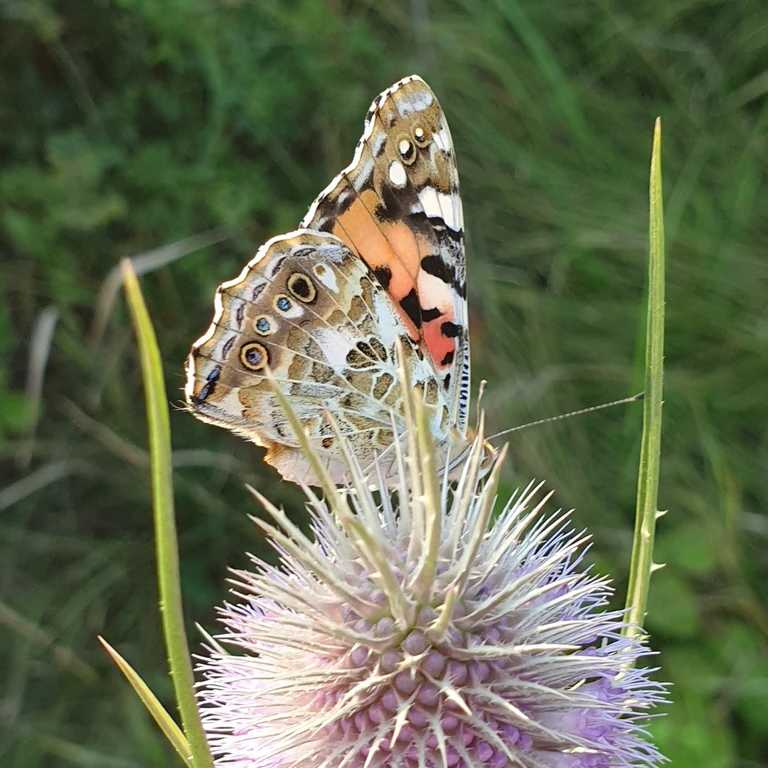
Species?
Vanessa cardui
